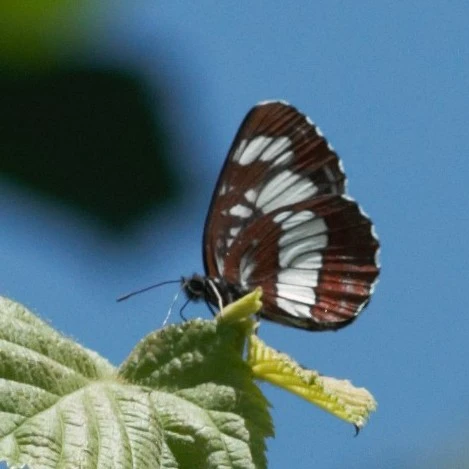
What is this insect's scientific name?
Neptis rivularis
